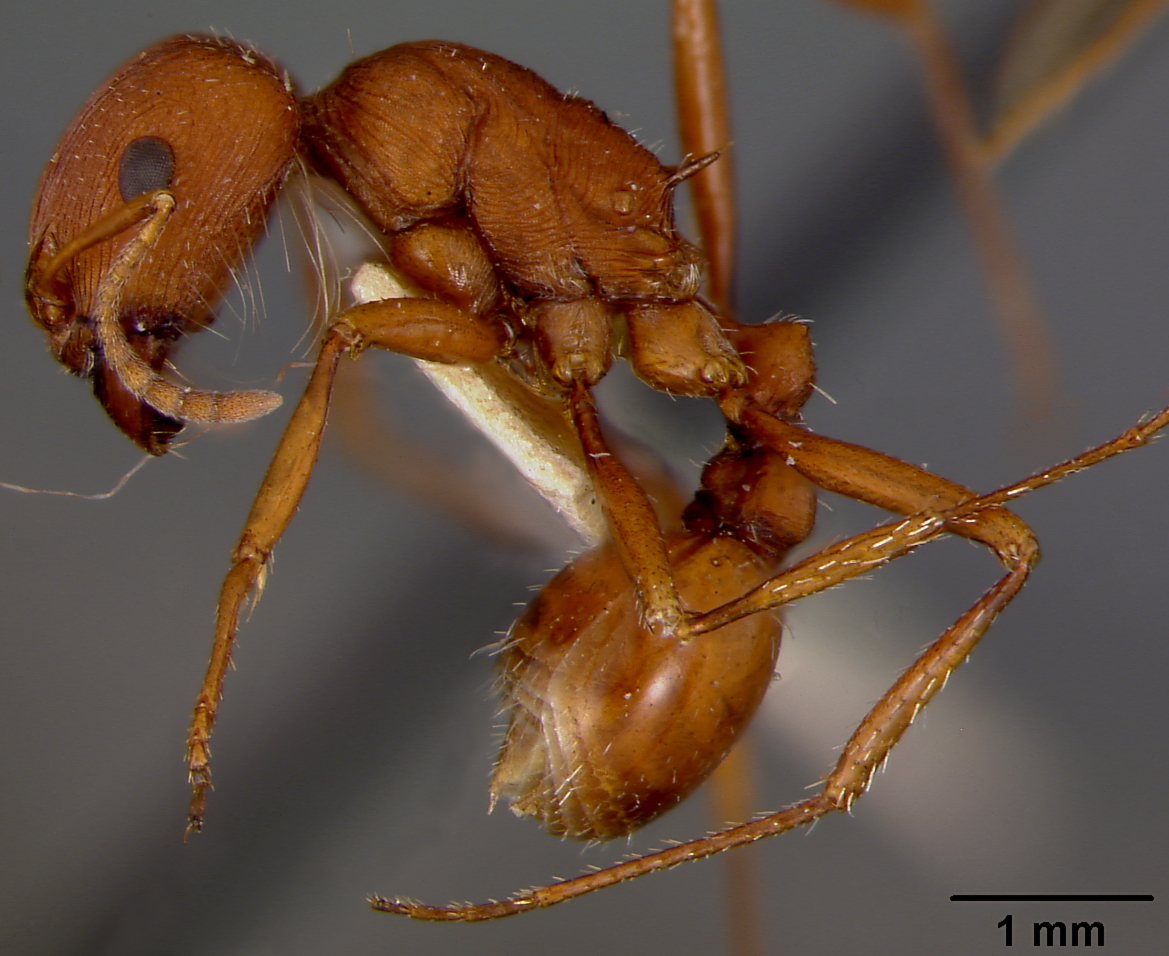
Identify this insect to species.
Pogonomyrmex occidentalis
